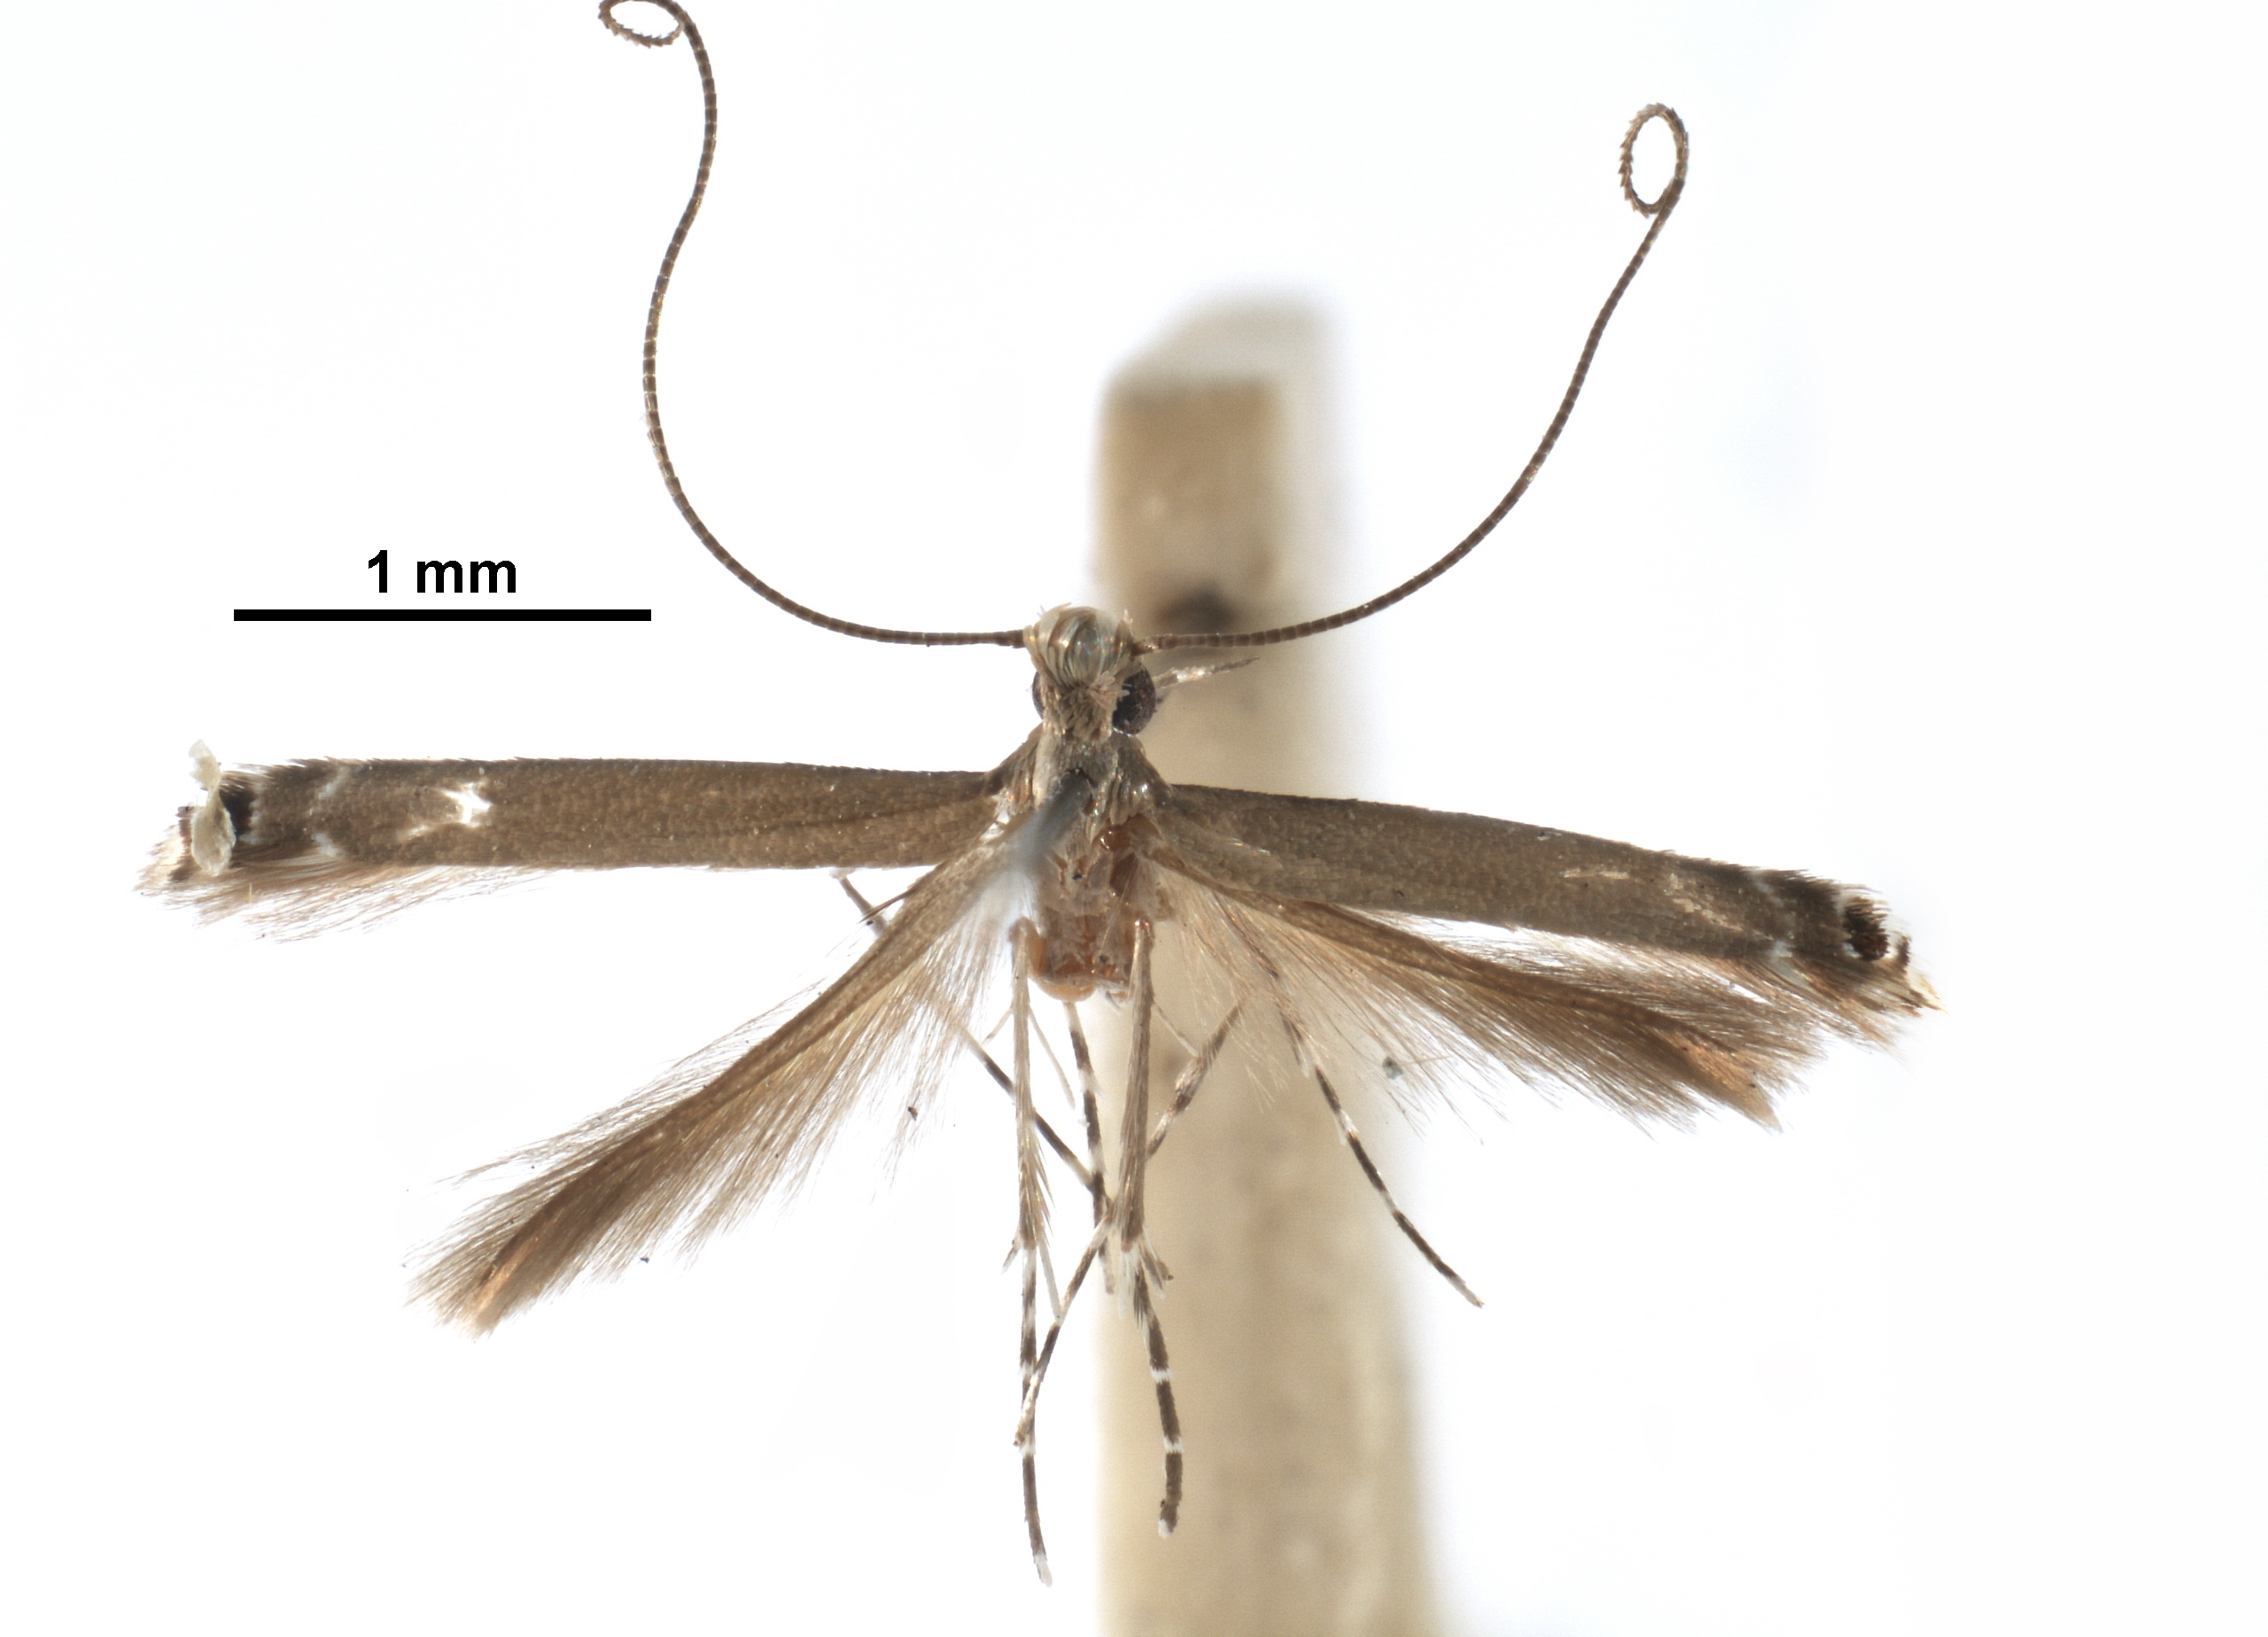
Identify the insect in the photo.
Melanocercops elaphopa
